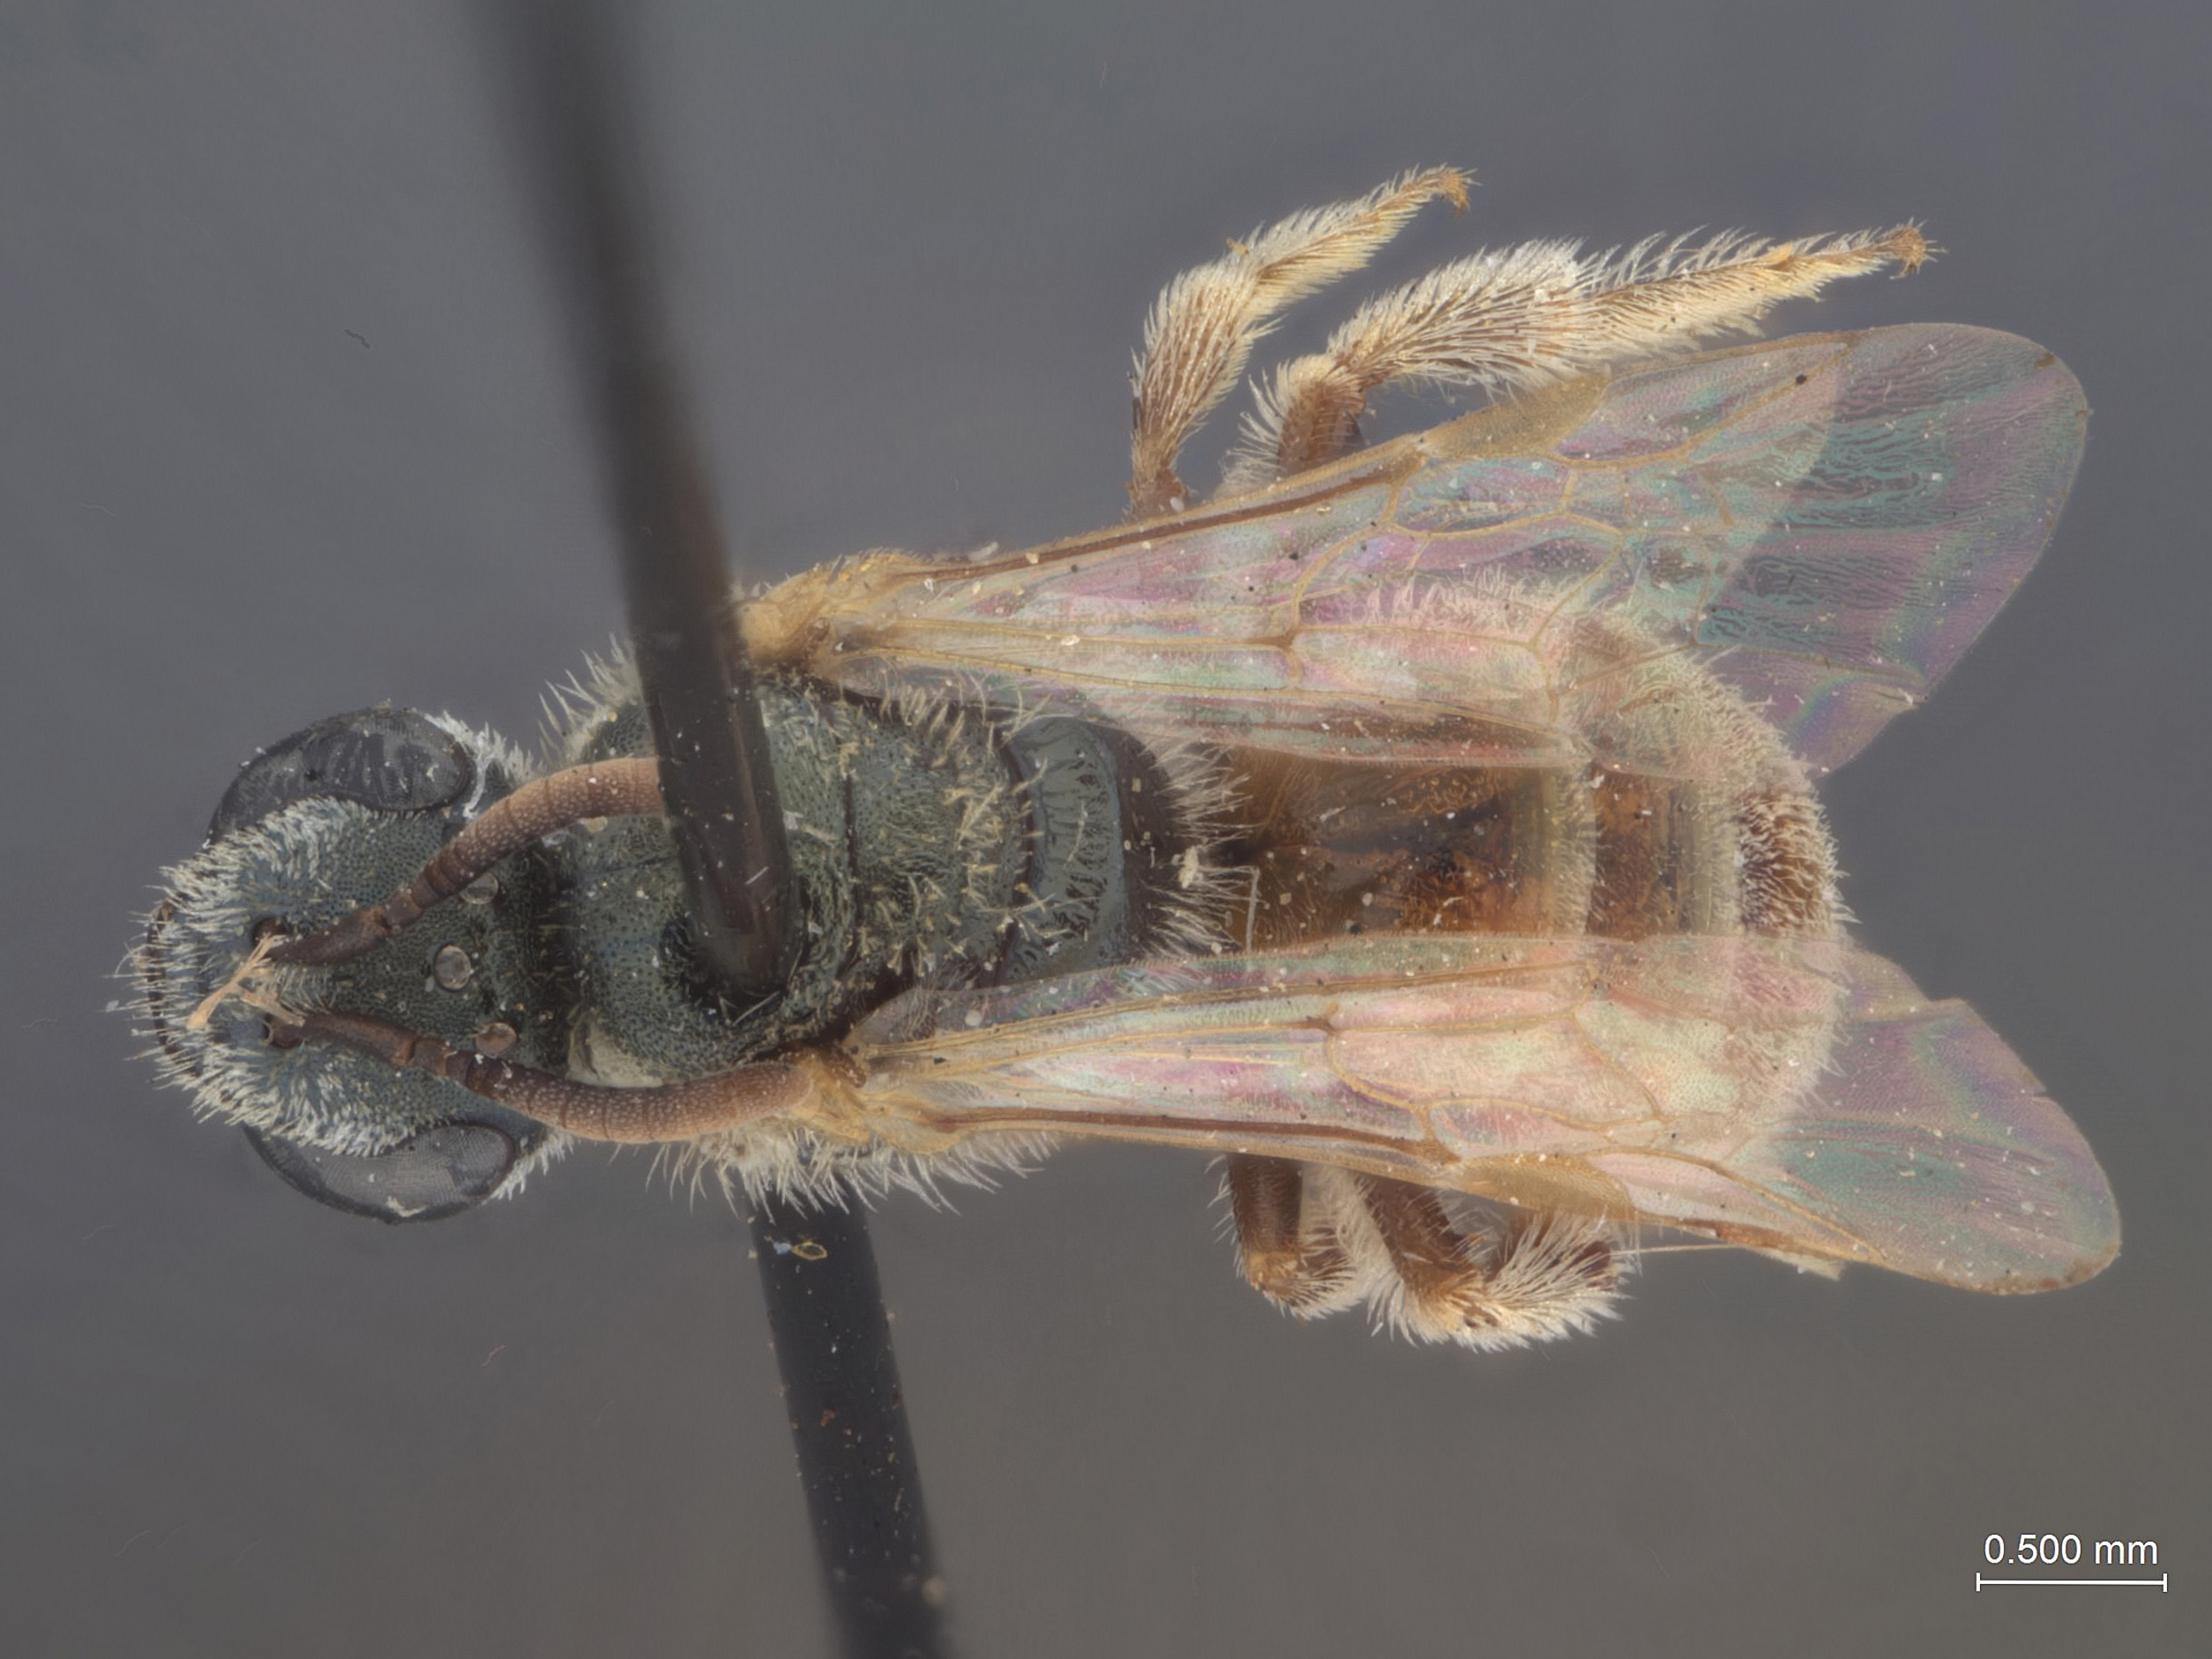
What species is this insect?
Halictus graenicheri
